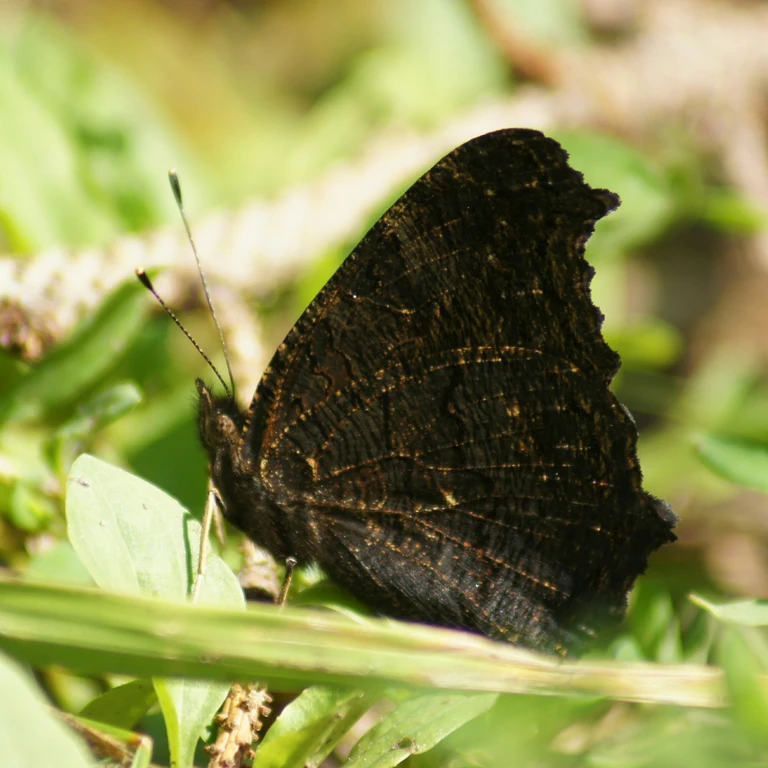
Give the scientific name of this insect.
Aglais io
